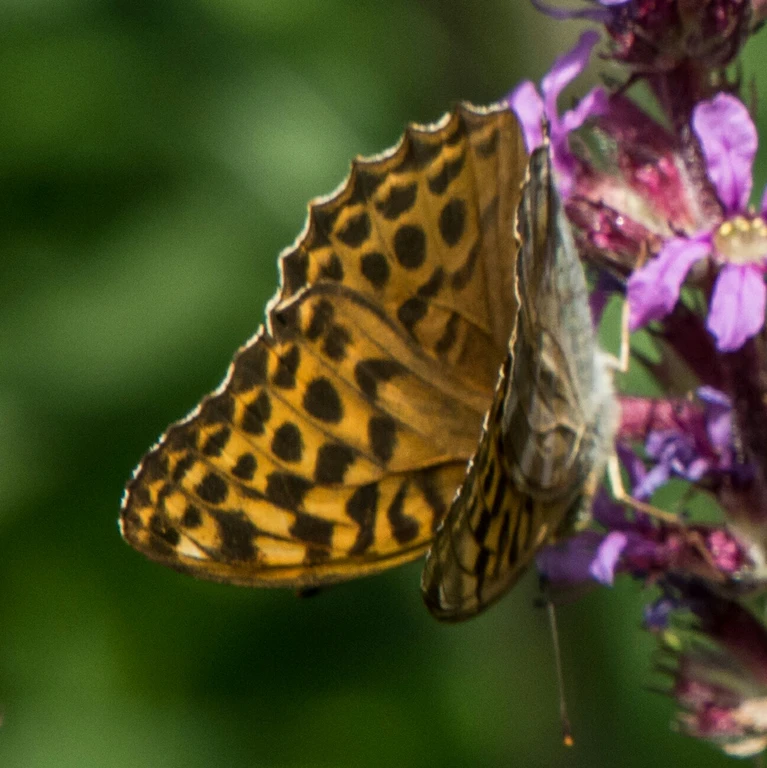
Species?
Argynnis paphia
